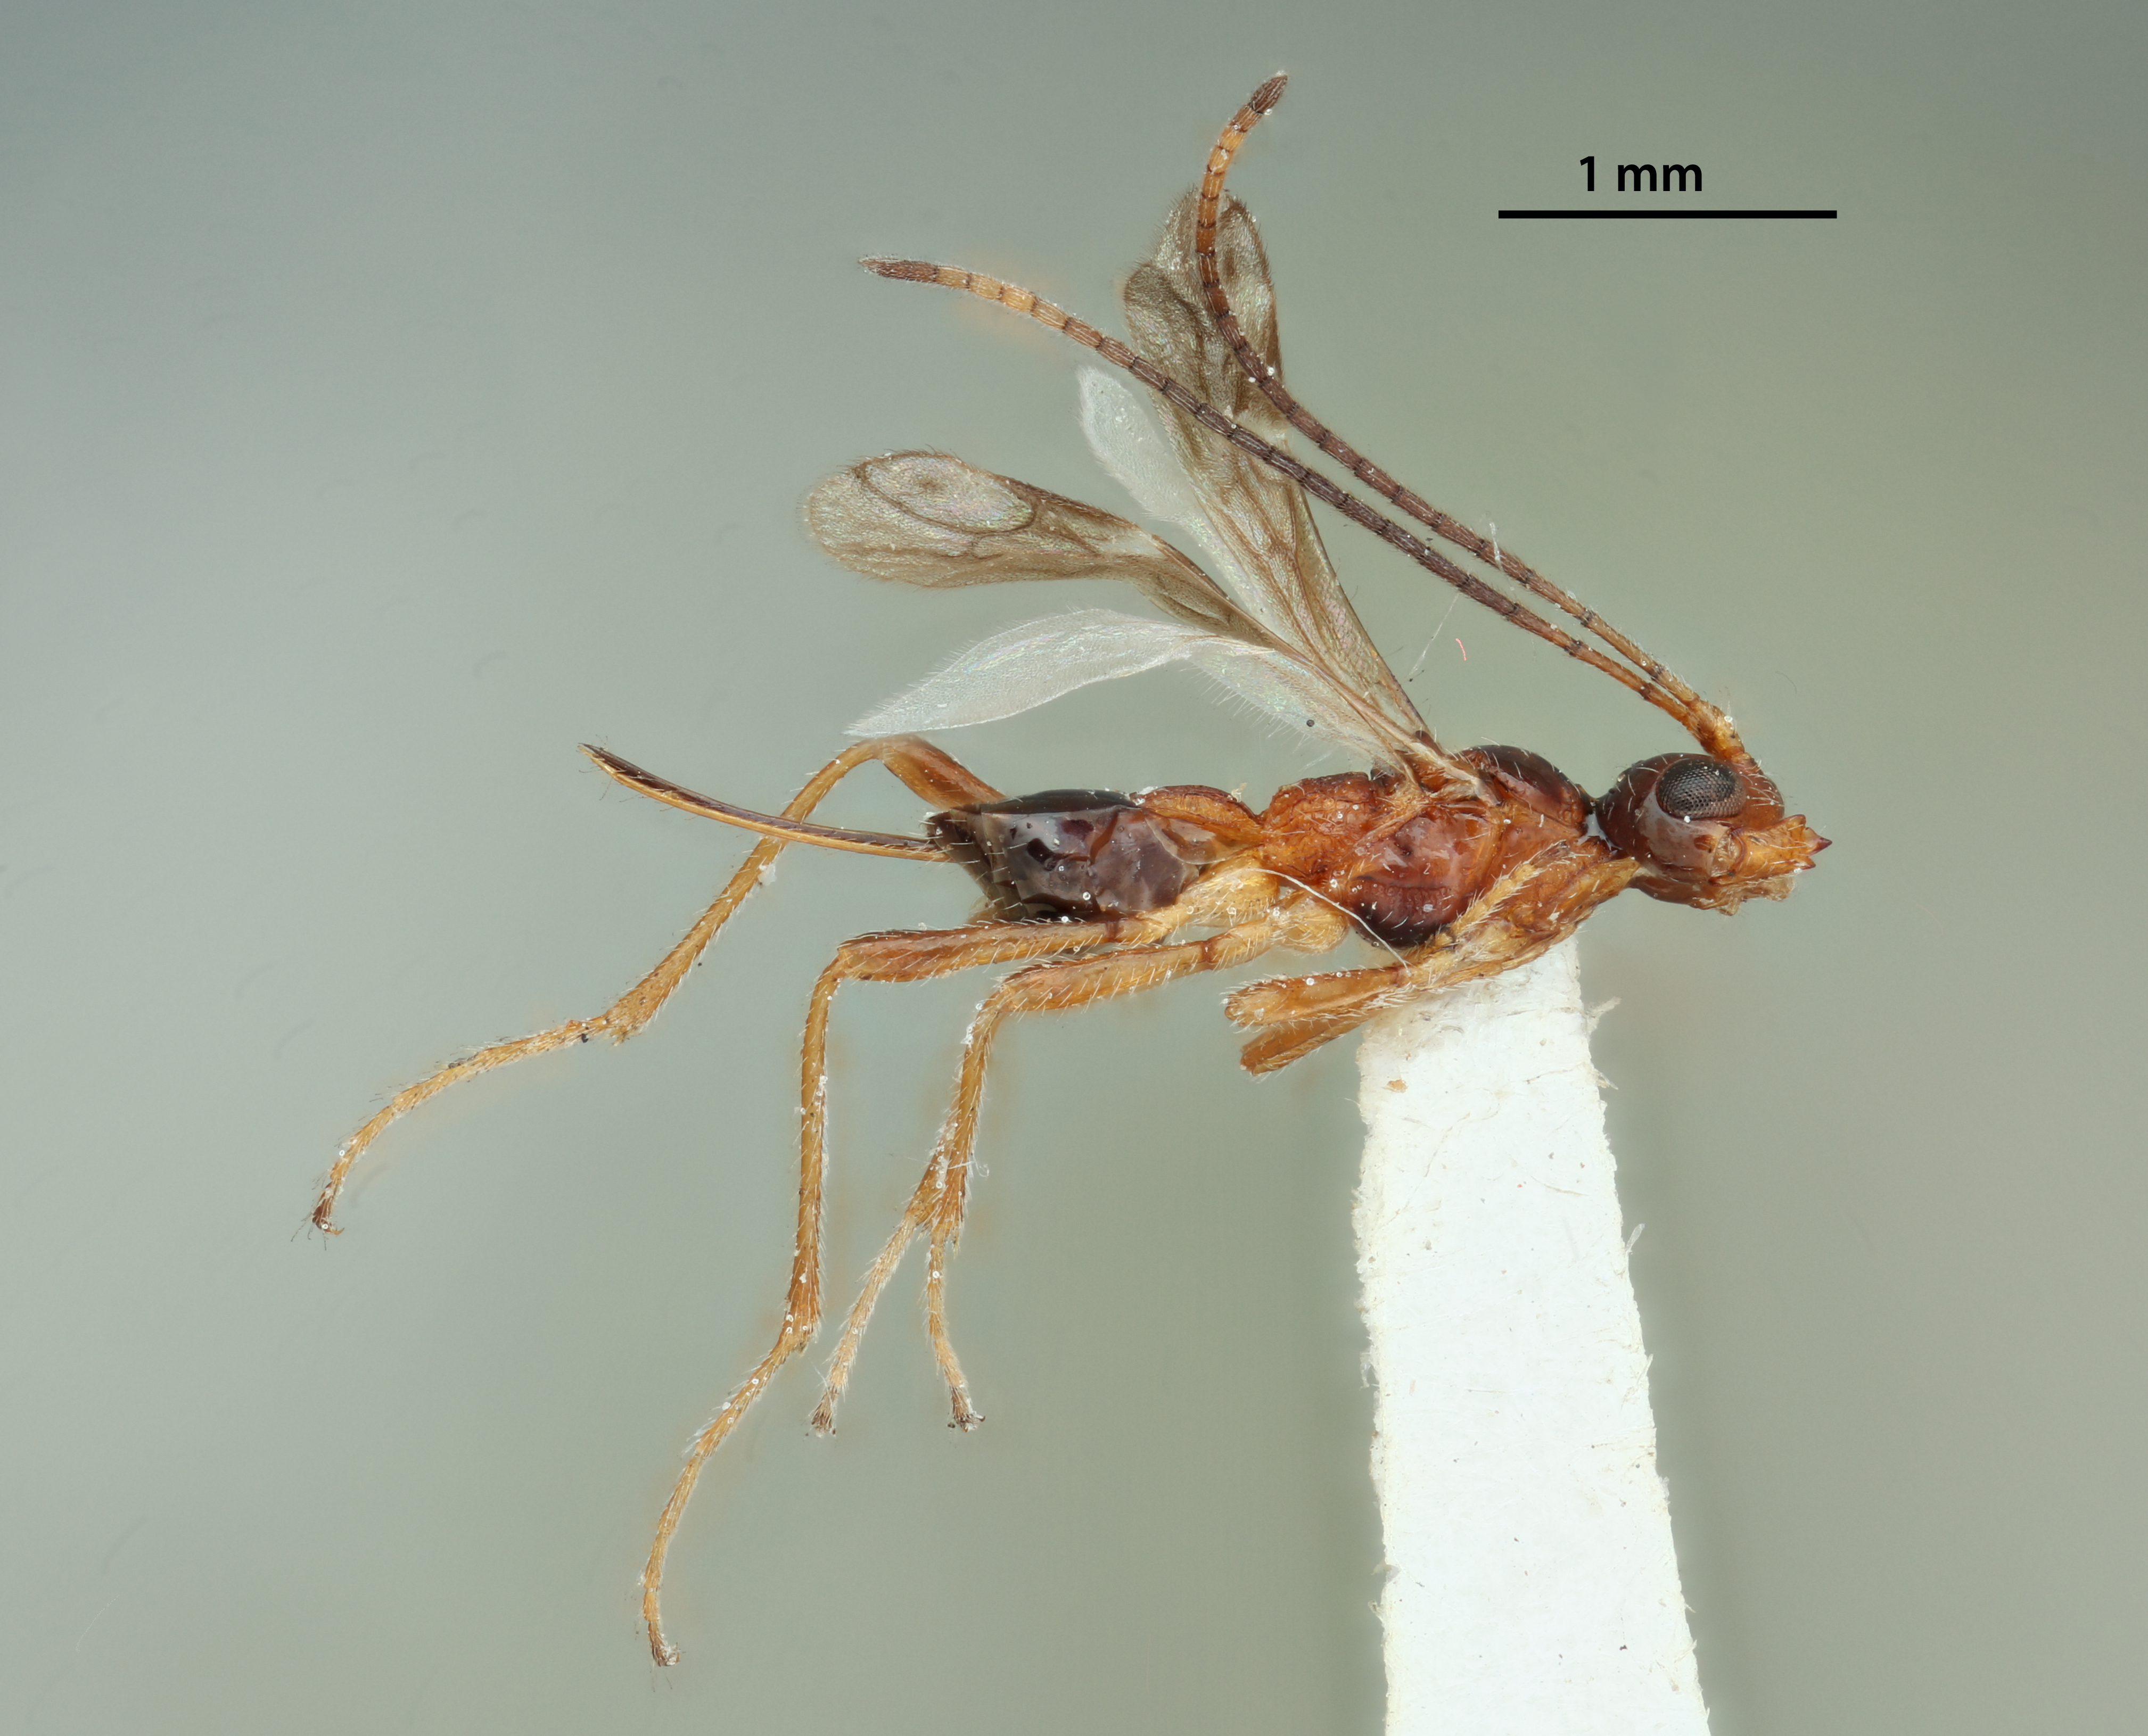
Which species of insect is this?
Hoplalysia slossonae
